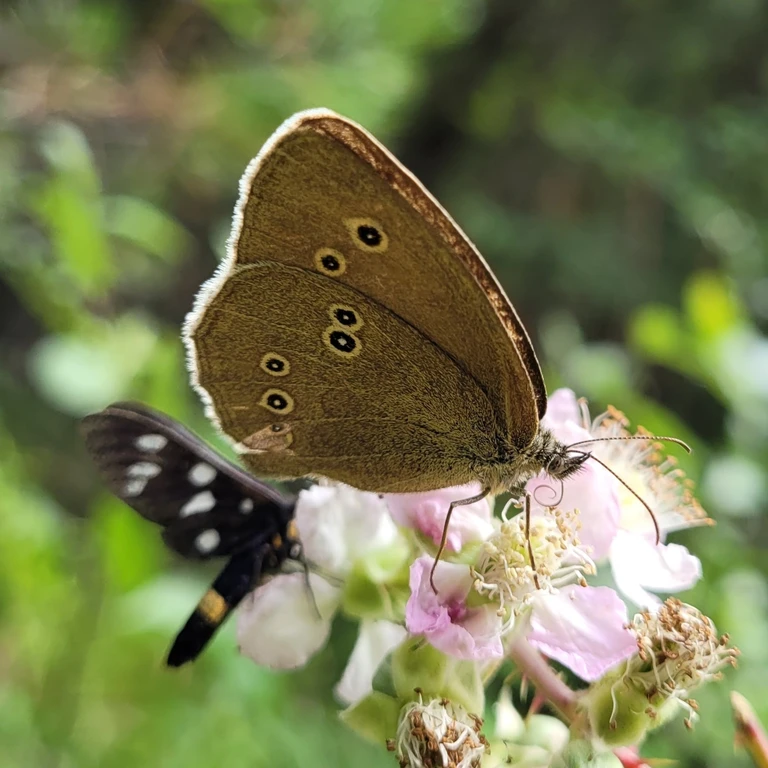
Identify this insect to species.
Aphantopus hyperantus
